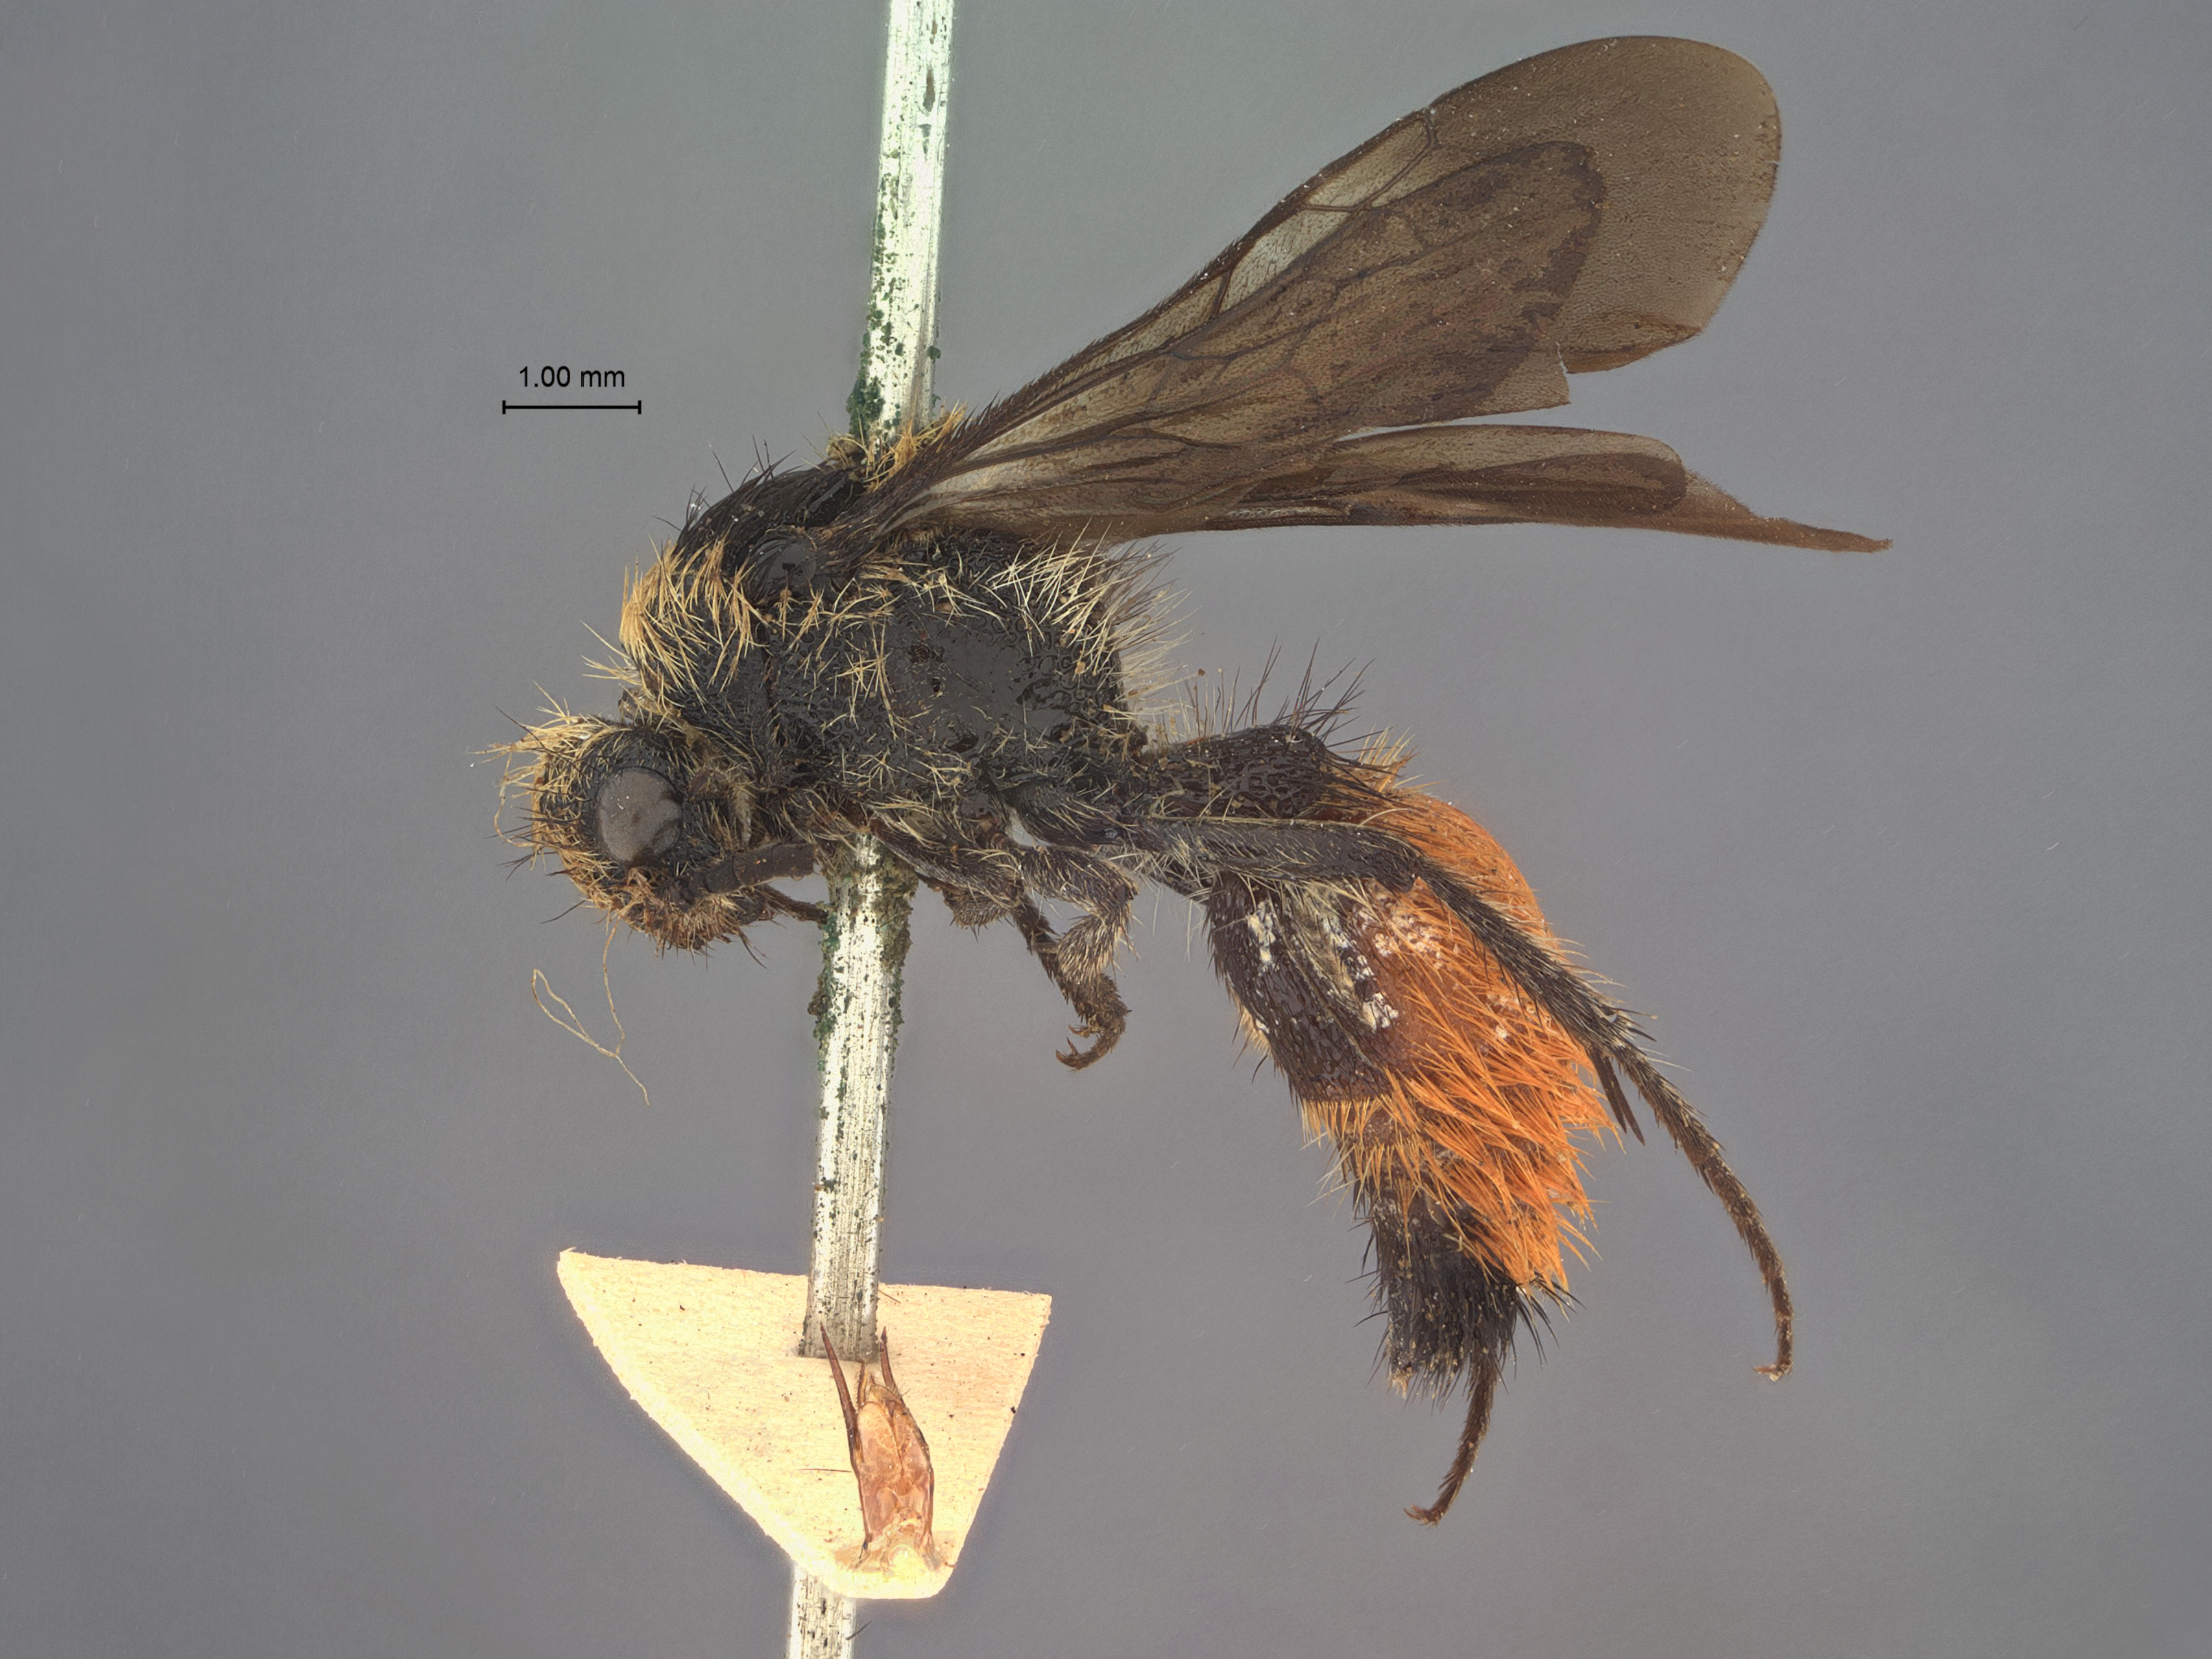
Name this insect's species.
Dasymutilla deyrollesi
